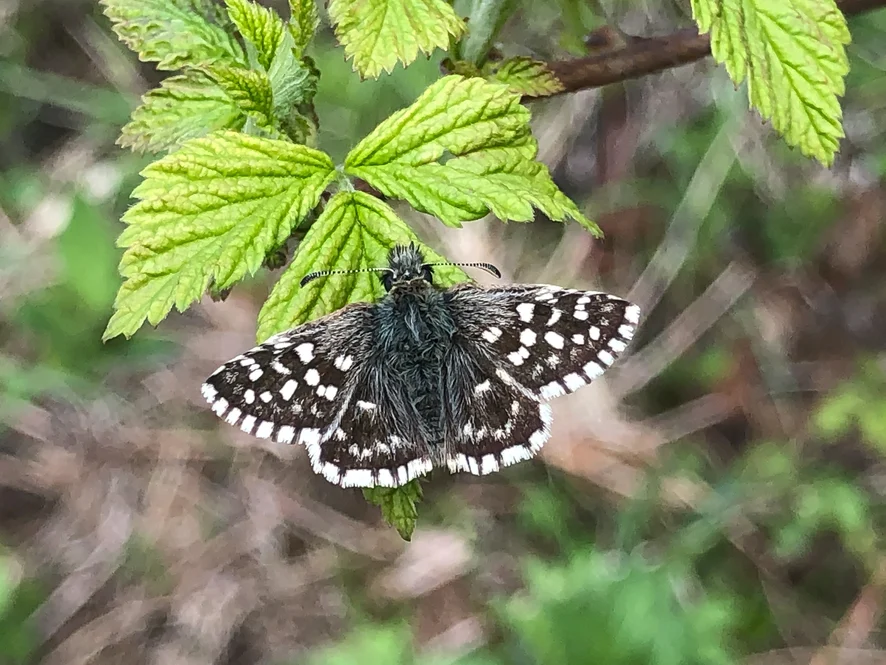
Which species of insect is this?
Pyrgus malvae
